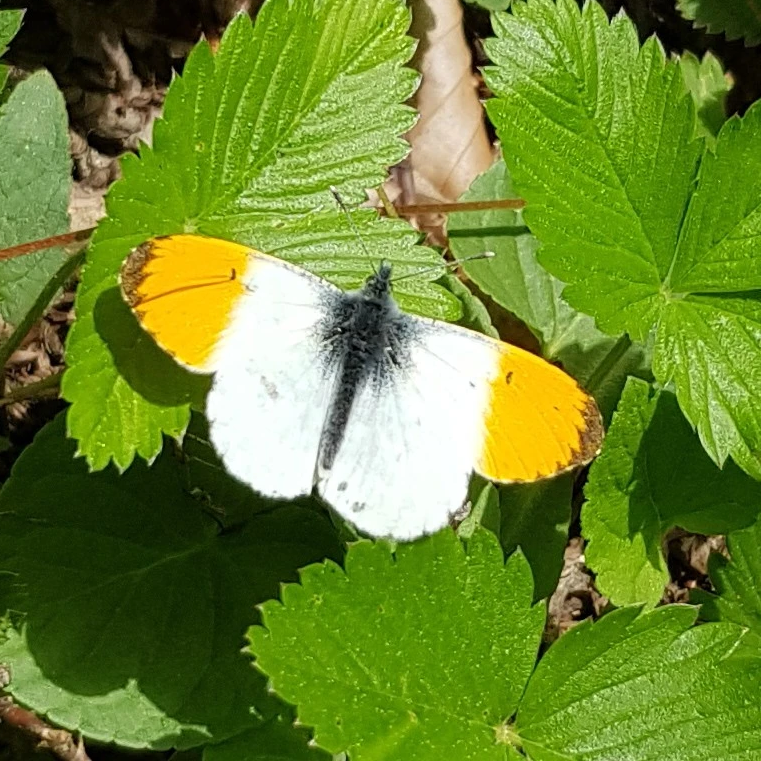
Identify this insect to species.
Anthocharis cardamines
